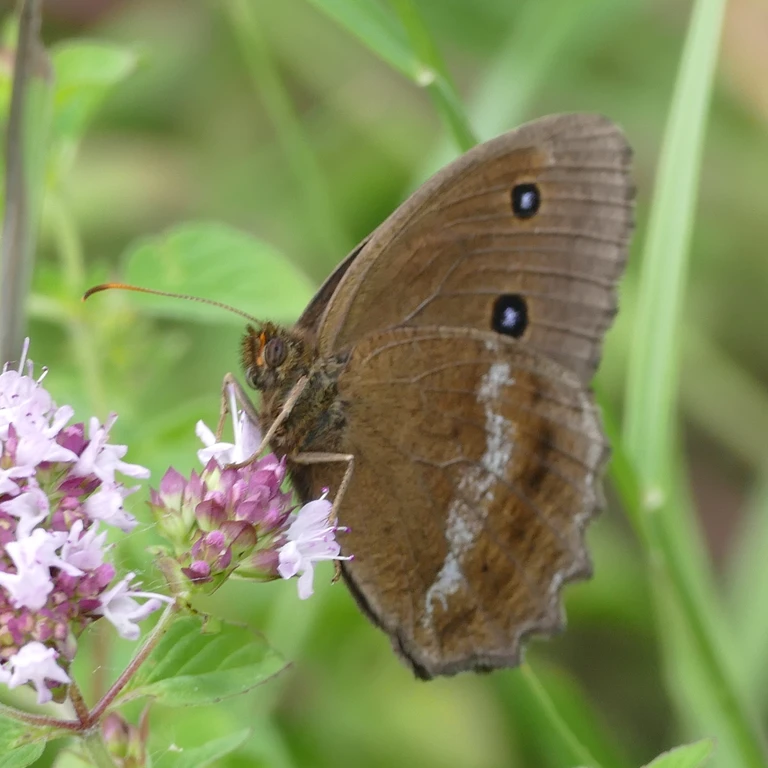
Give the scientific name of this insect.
Minois dryas
